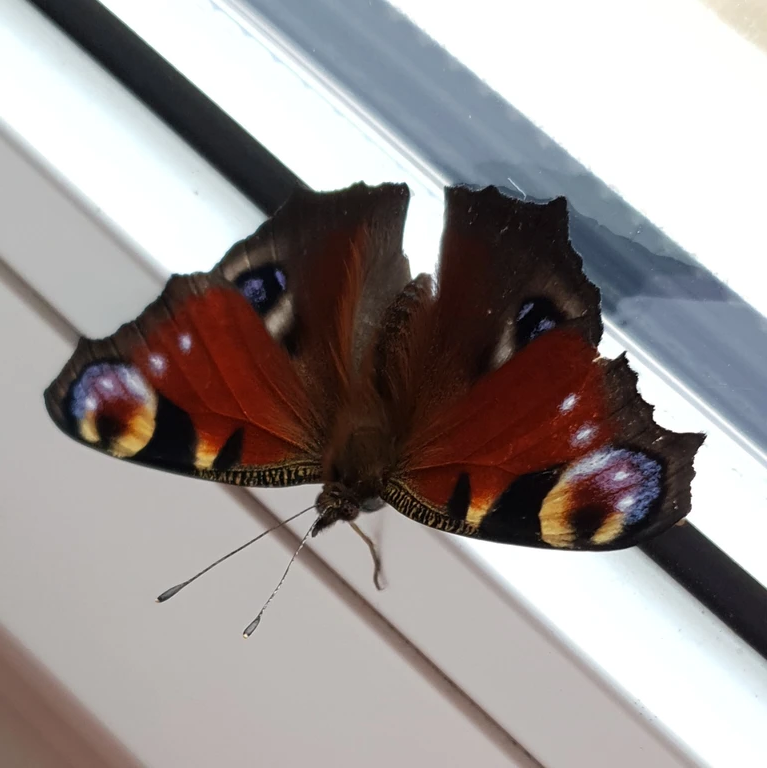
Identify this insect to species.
Aglais io
